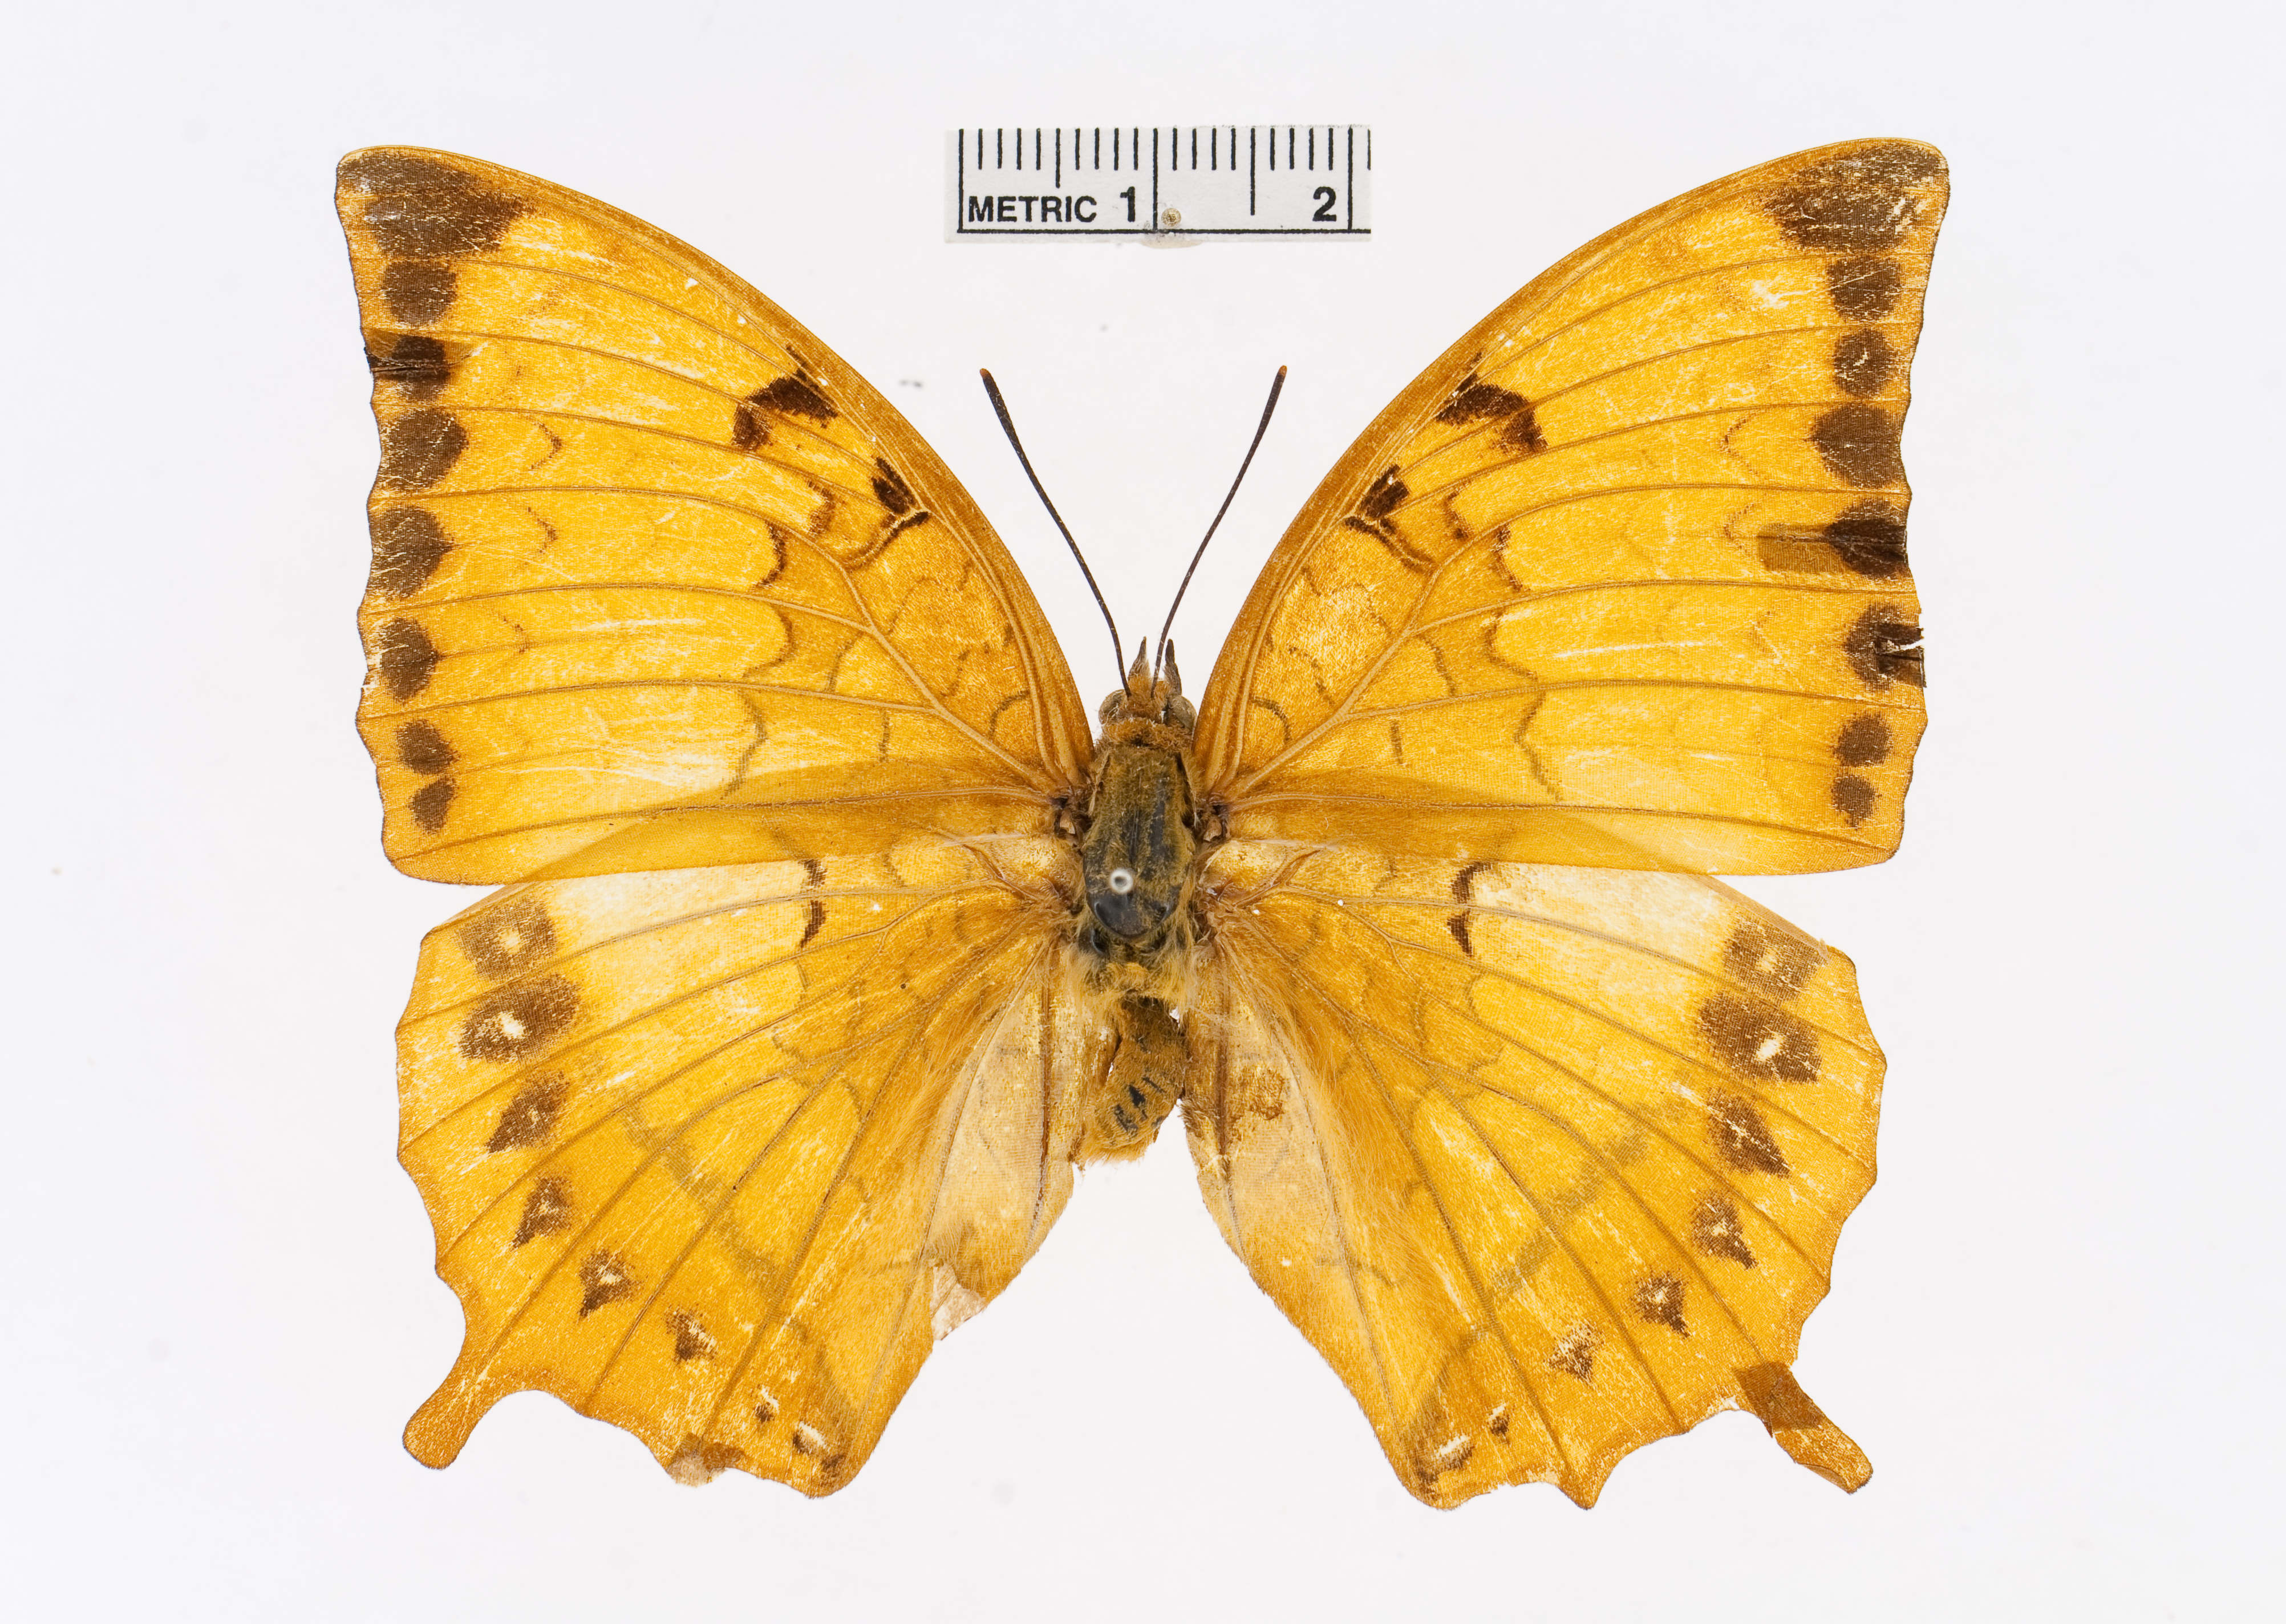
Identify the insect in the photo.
Charaxes marmax
